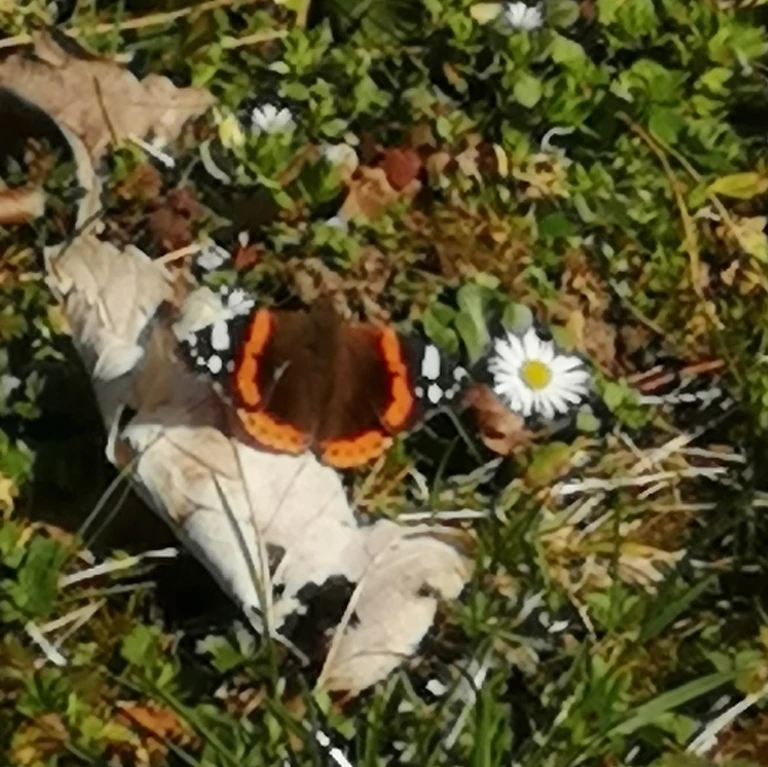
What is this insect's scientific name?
Vanessa atalanta
